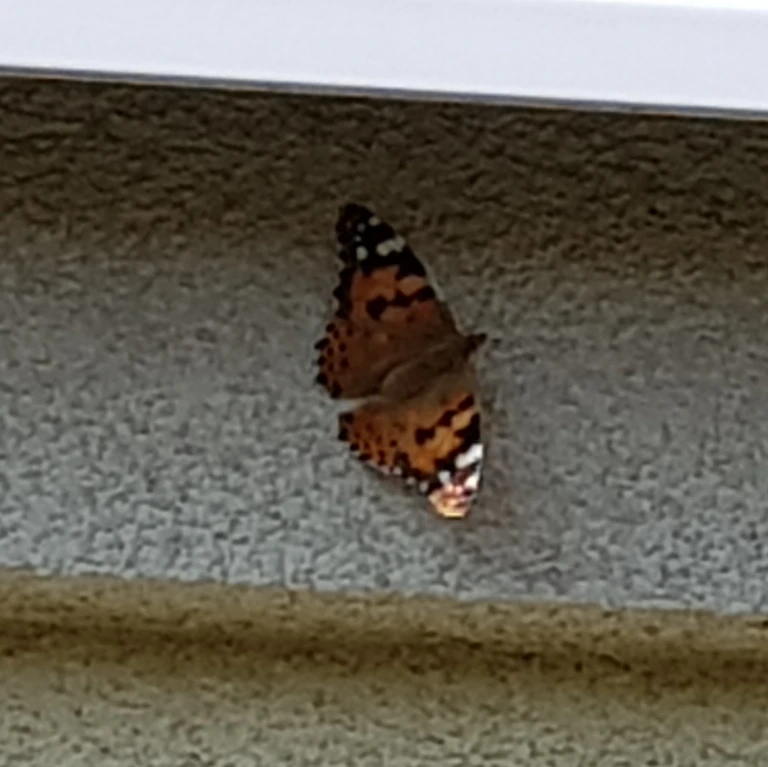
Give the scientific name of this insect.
Vanessa cardui
